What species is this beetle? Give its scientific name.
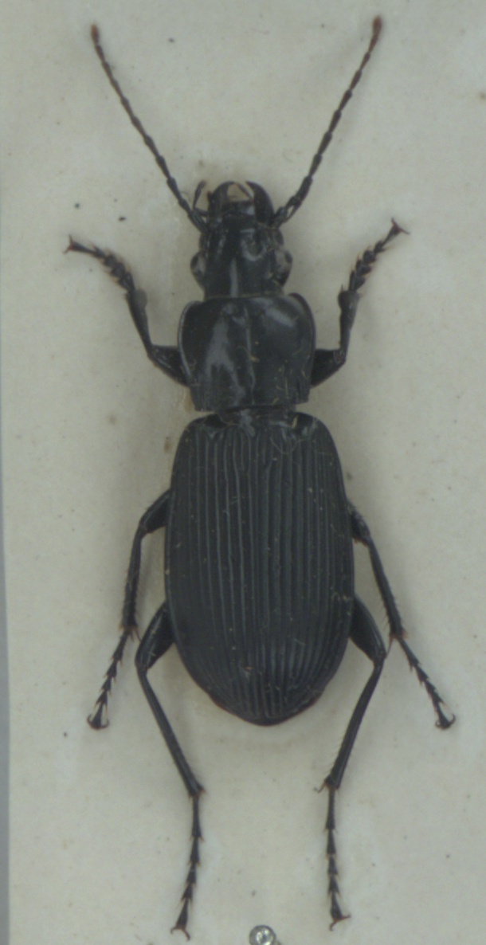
Pterostichus niger
